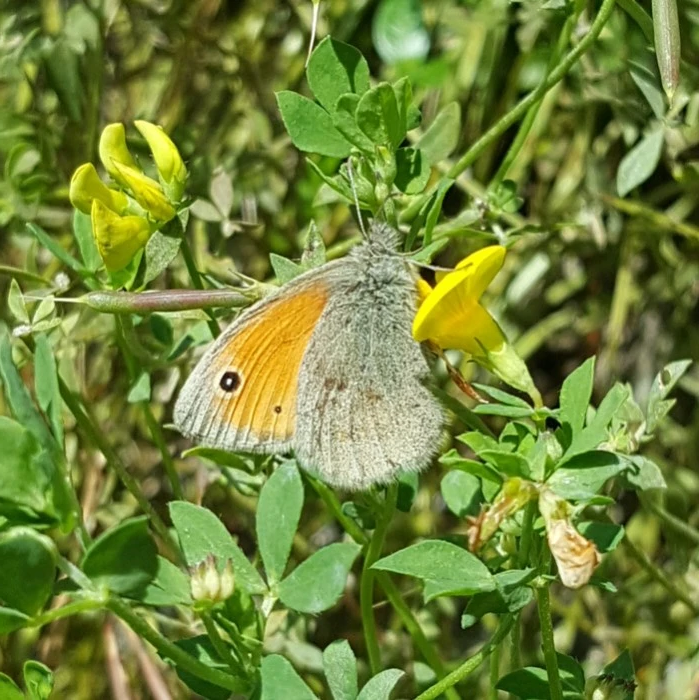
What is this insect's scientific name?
Coenonympha pamphilus
